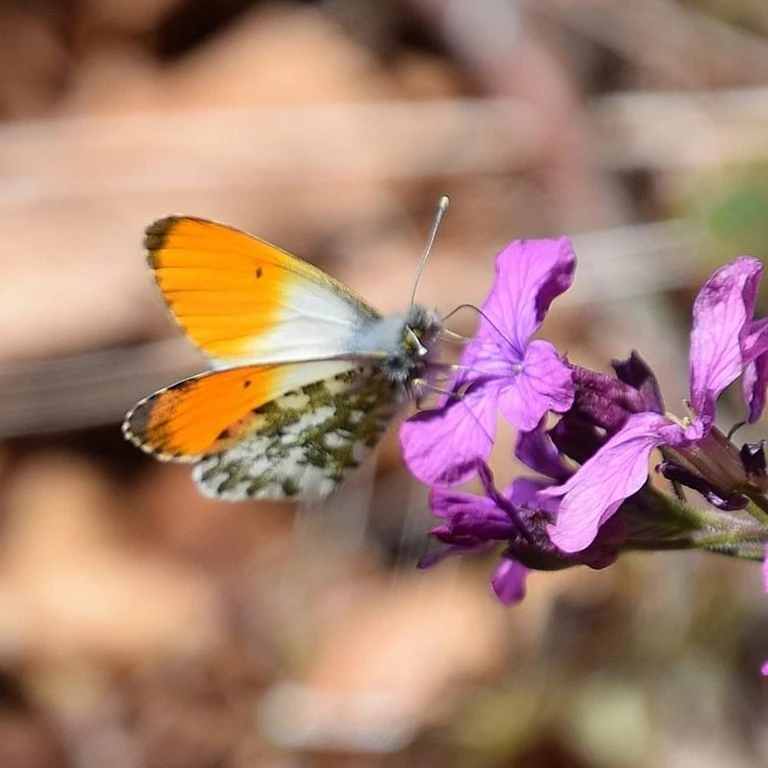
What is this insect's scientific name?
Anthocharis cardamines
